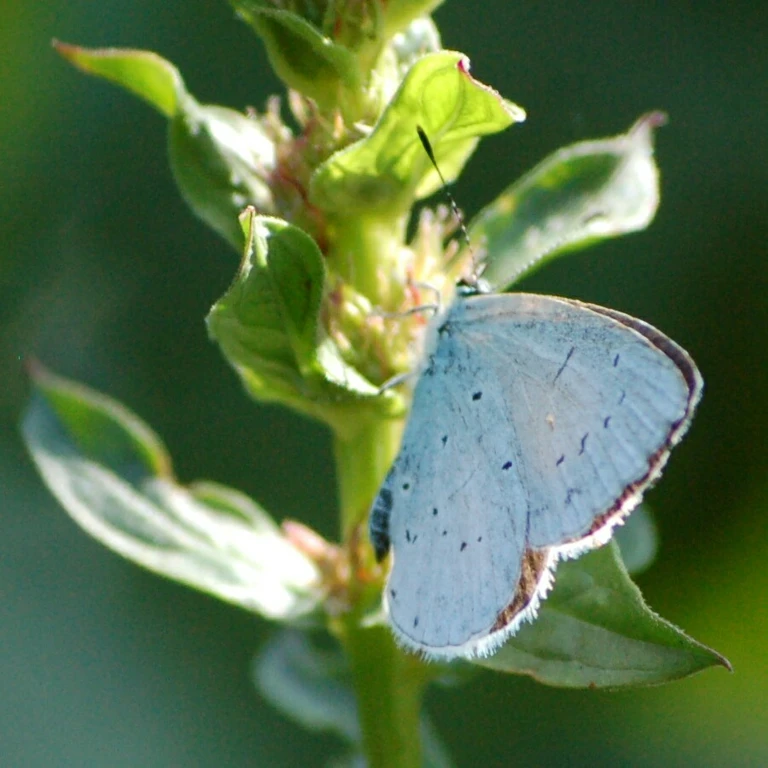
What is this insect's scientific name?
Celastrina argiolus
